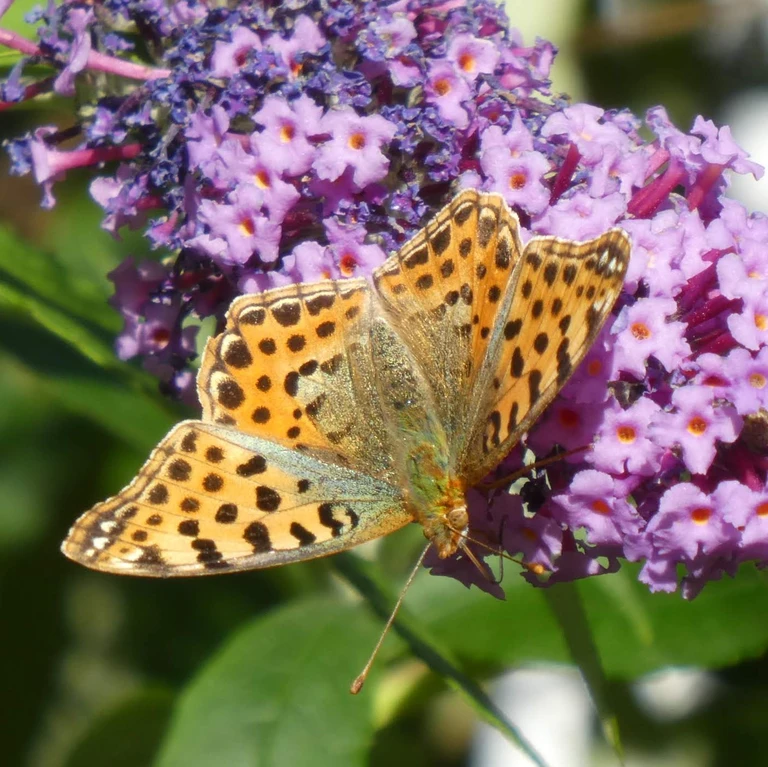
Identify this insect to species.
Issoria lathonia
